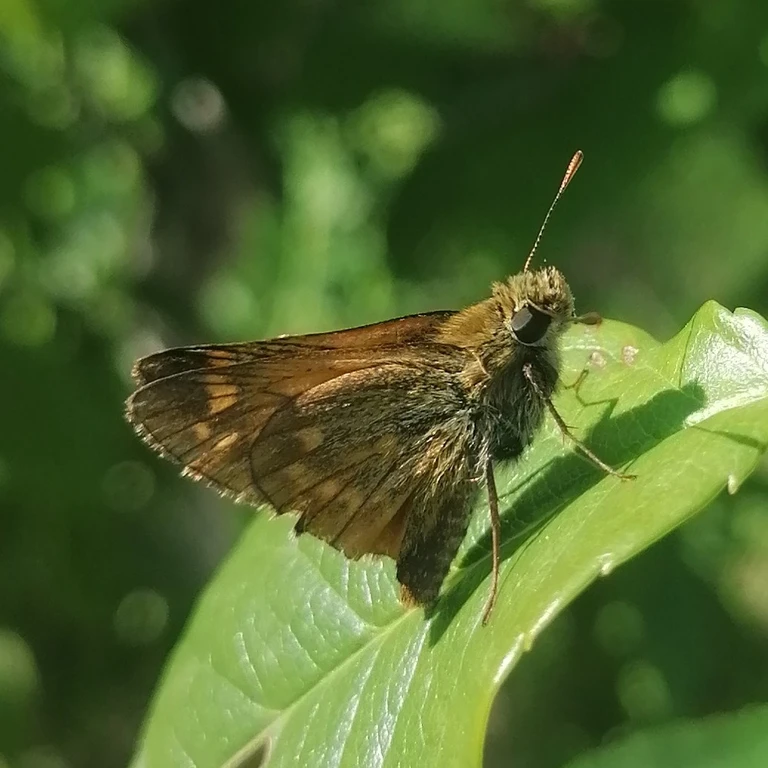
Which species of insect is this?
Ochlodes sylvanus (also Ochlodes venata)
